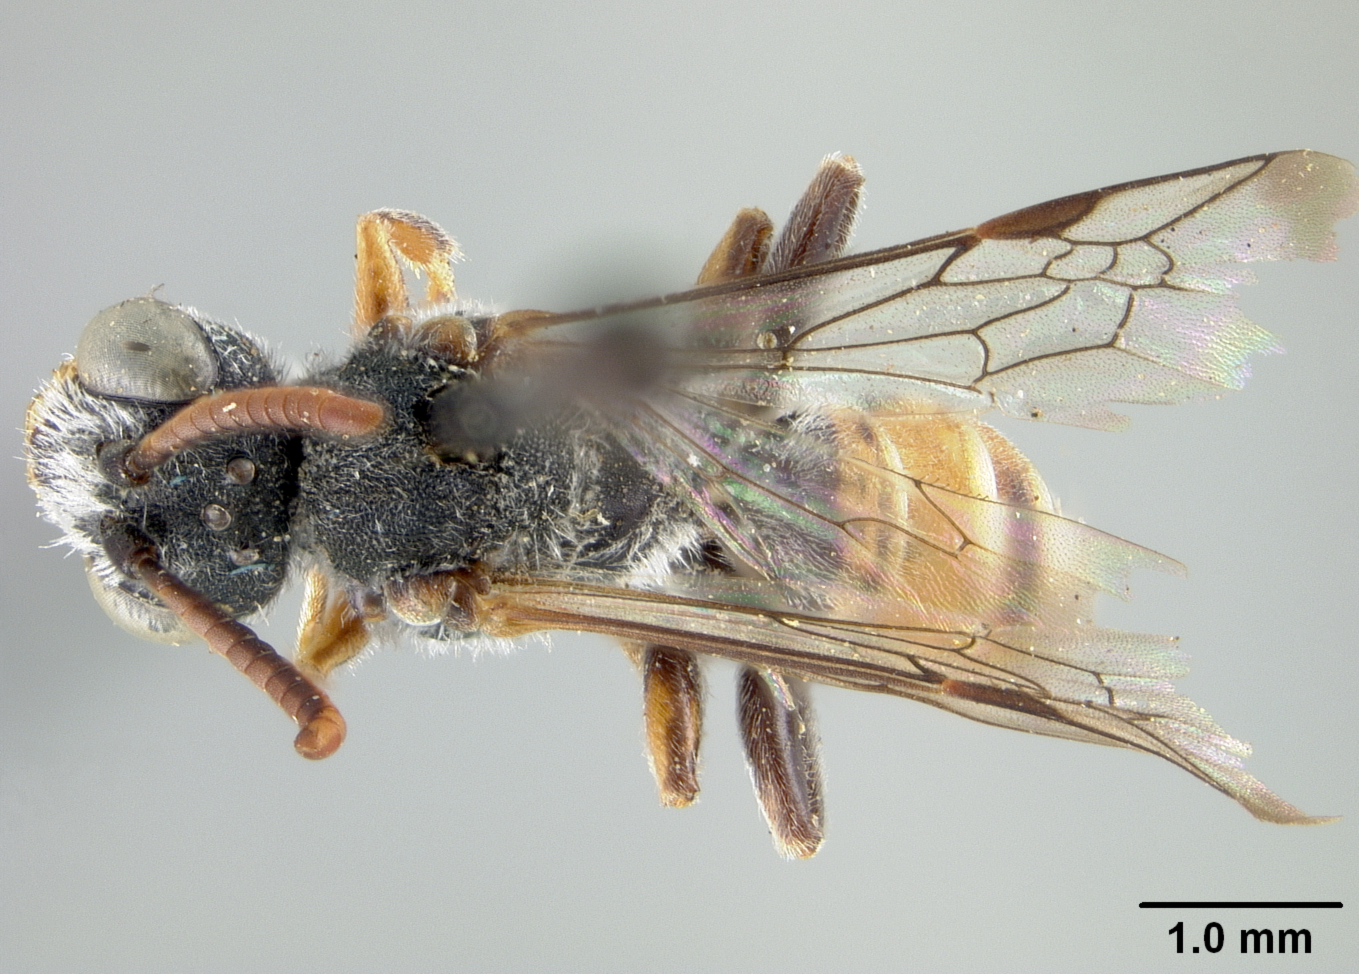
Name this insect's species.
Nomada malonina
